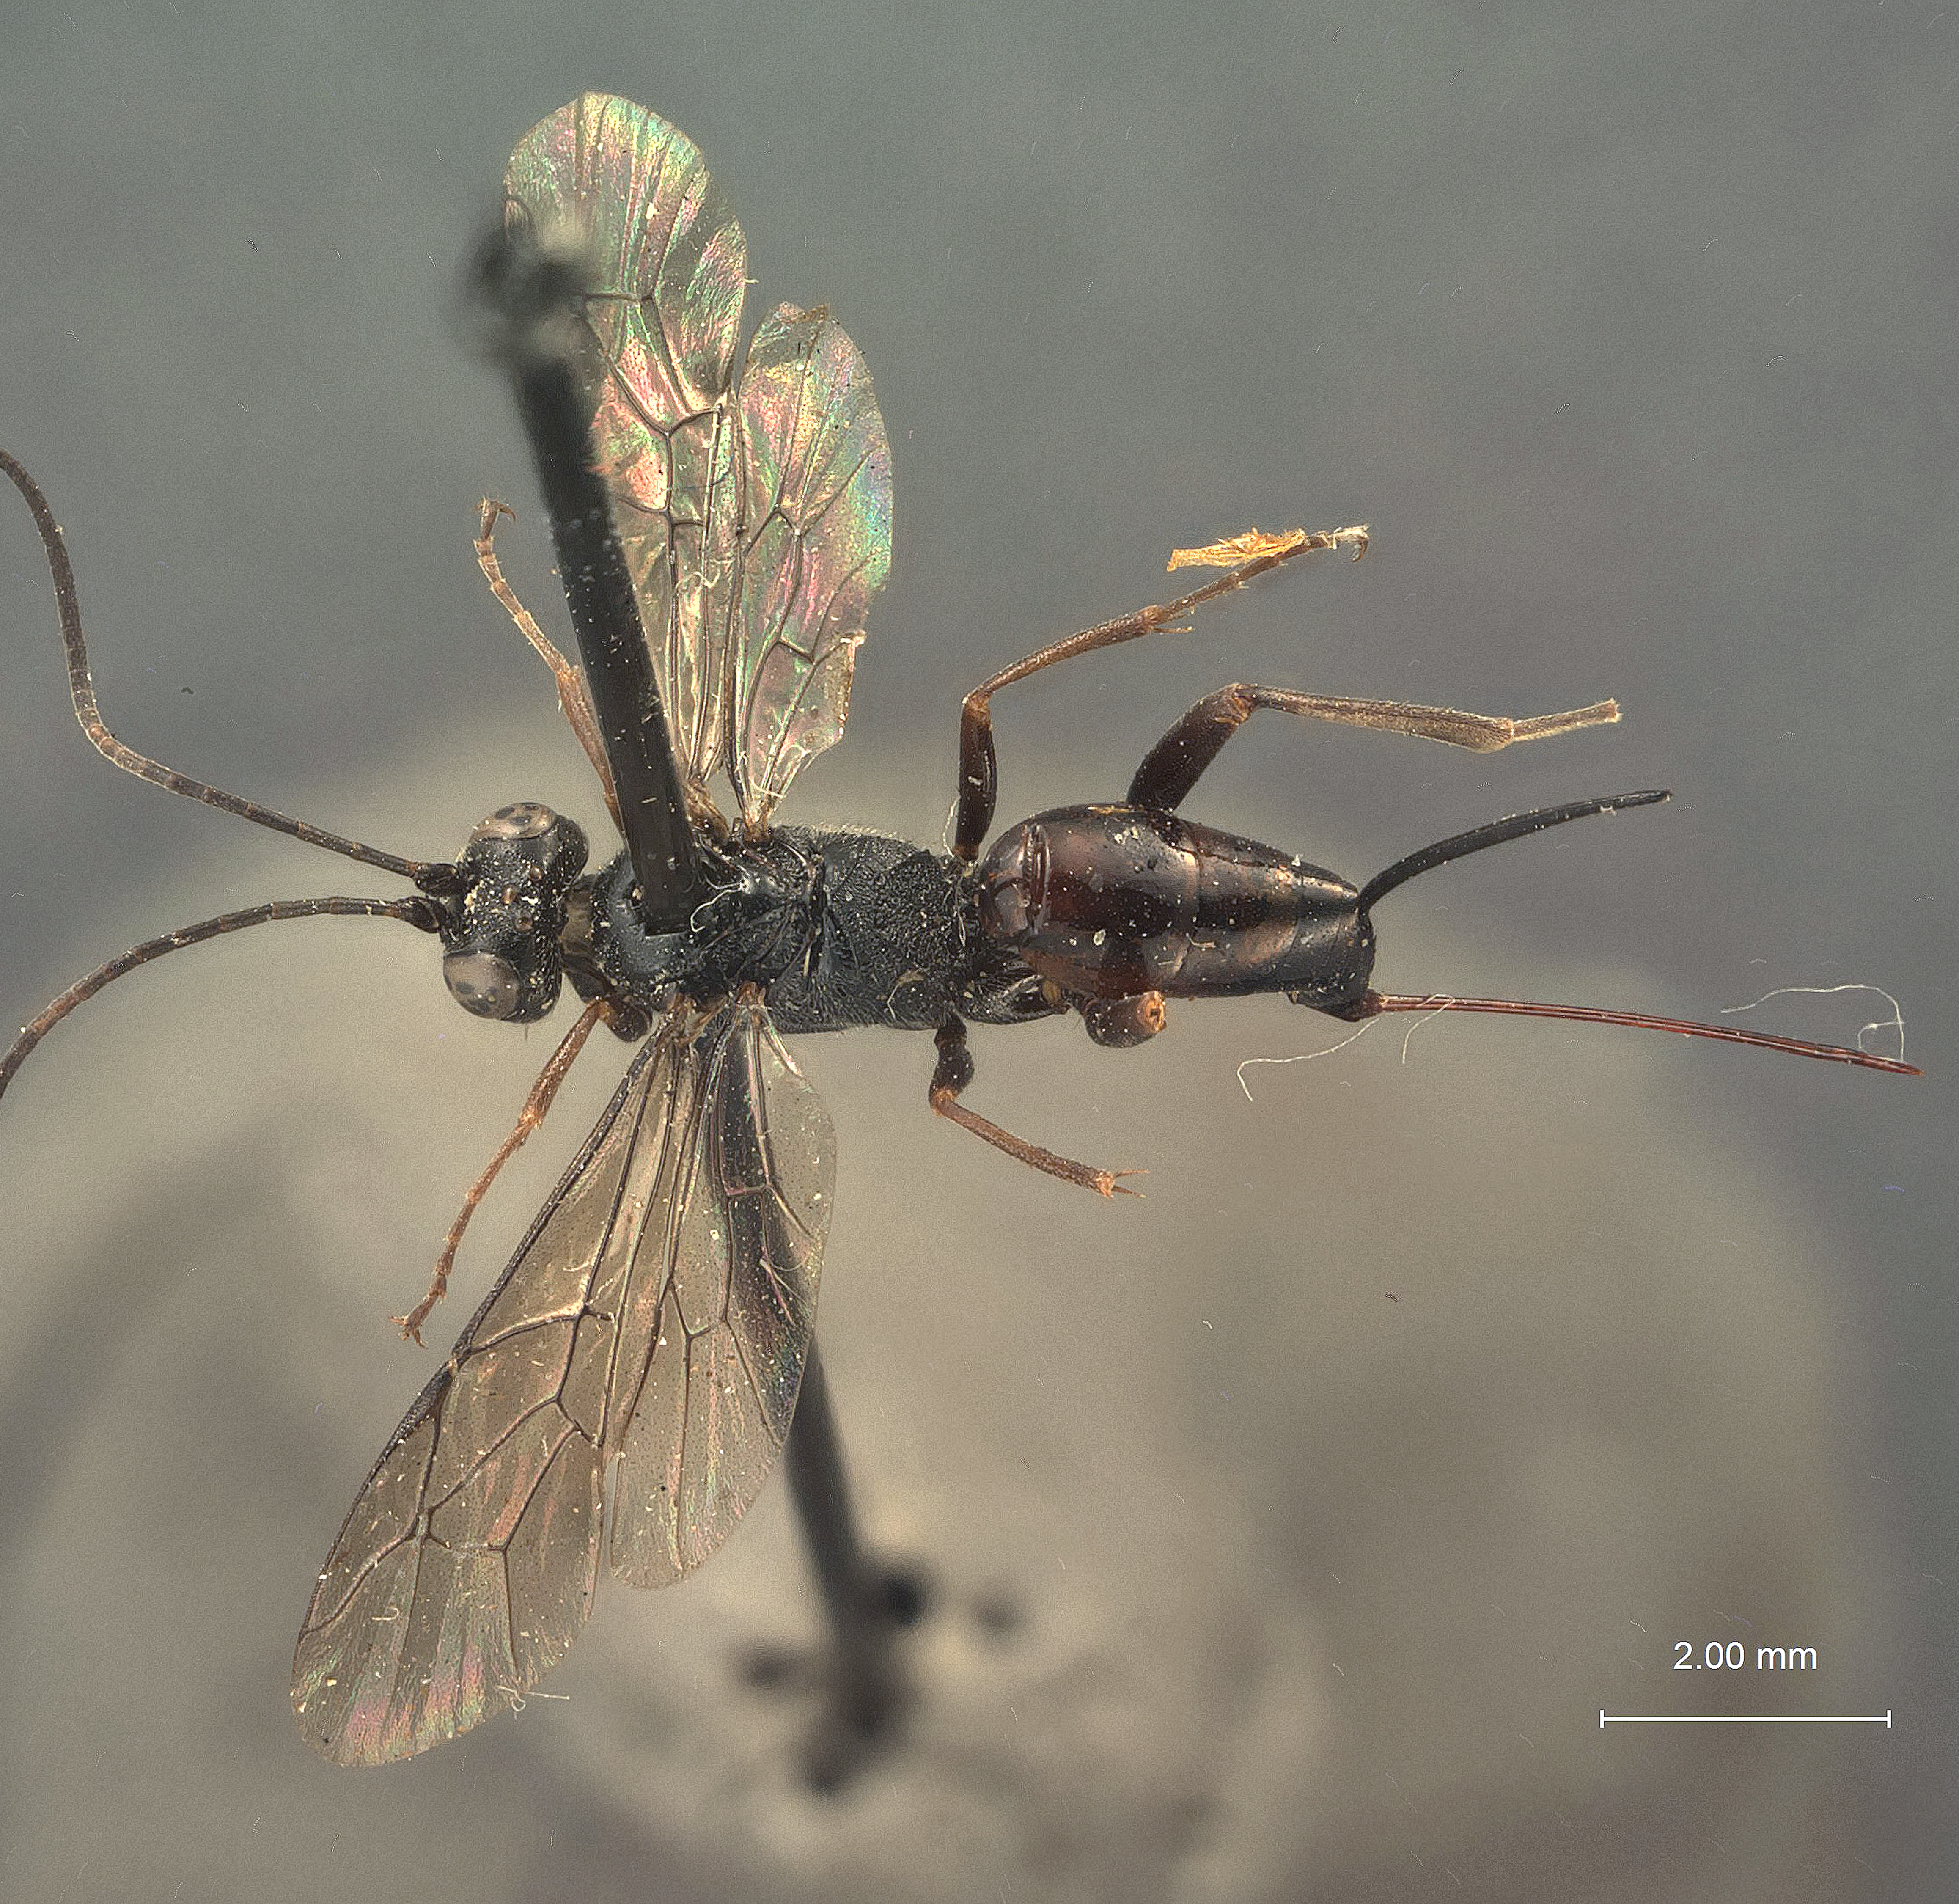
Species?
Mesostenus melanurus
